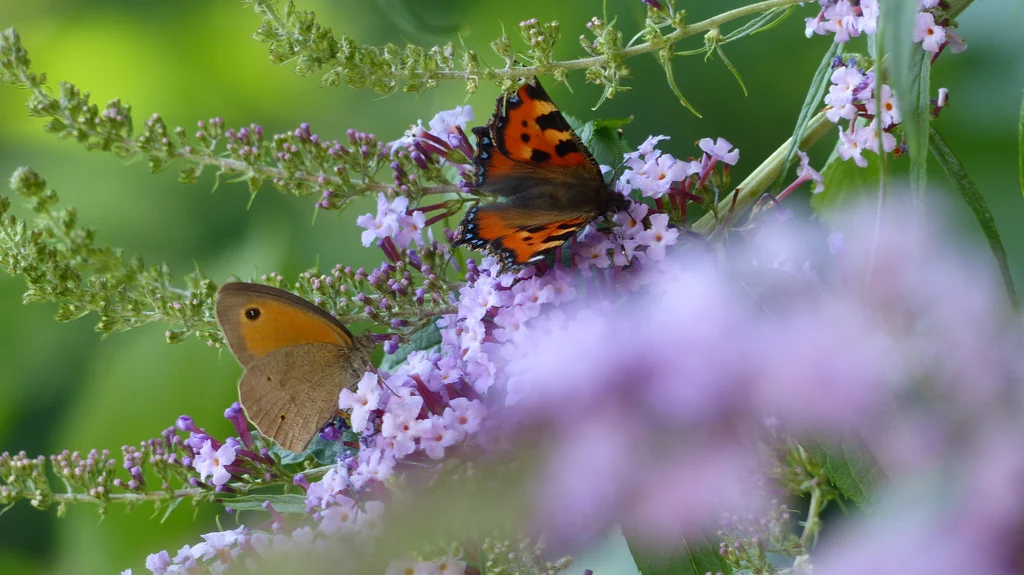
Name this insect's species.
Maniola jurtina
